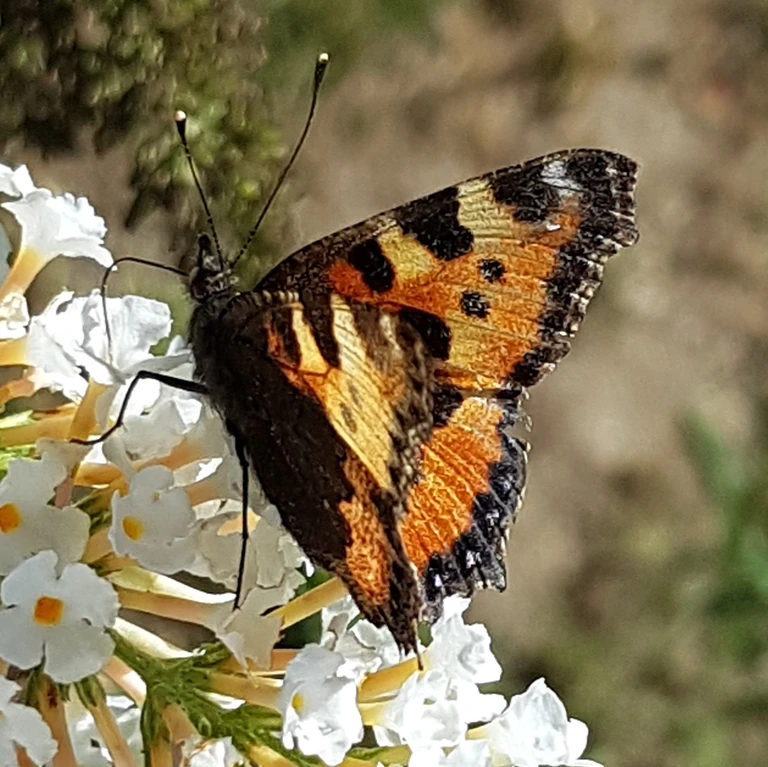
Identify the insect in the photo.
Aglais urticae
